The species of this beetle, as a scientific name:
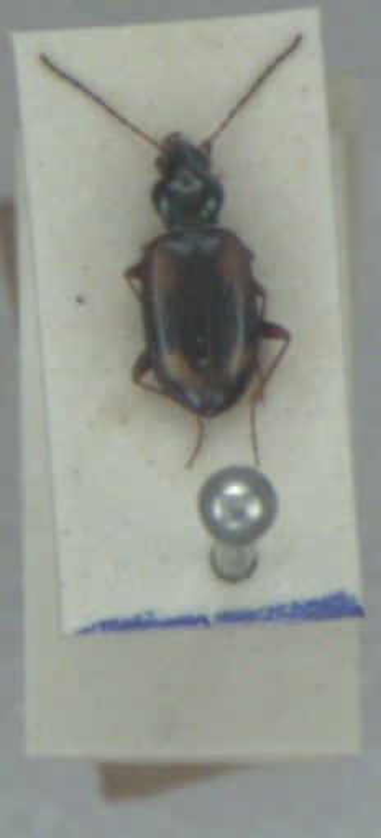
Bembidion bualei
